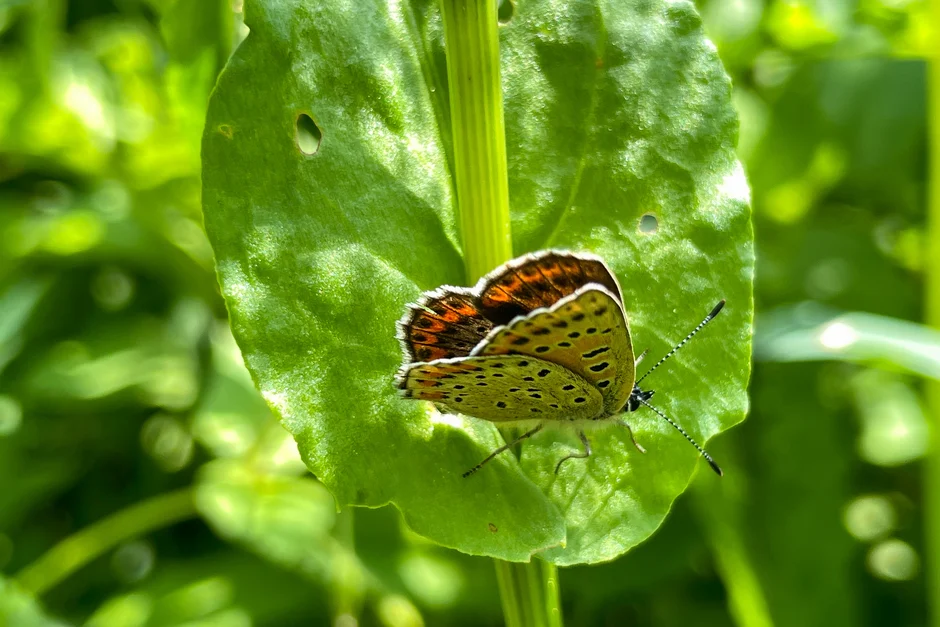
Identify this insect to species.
Lycaena tityrus (also Loweia tityrus)
